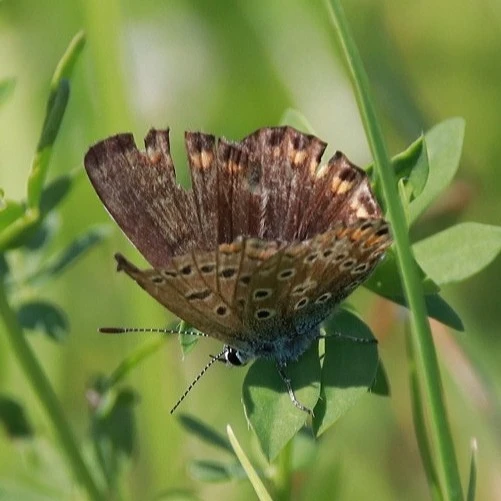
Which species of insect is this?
Polyommatus icarus
